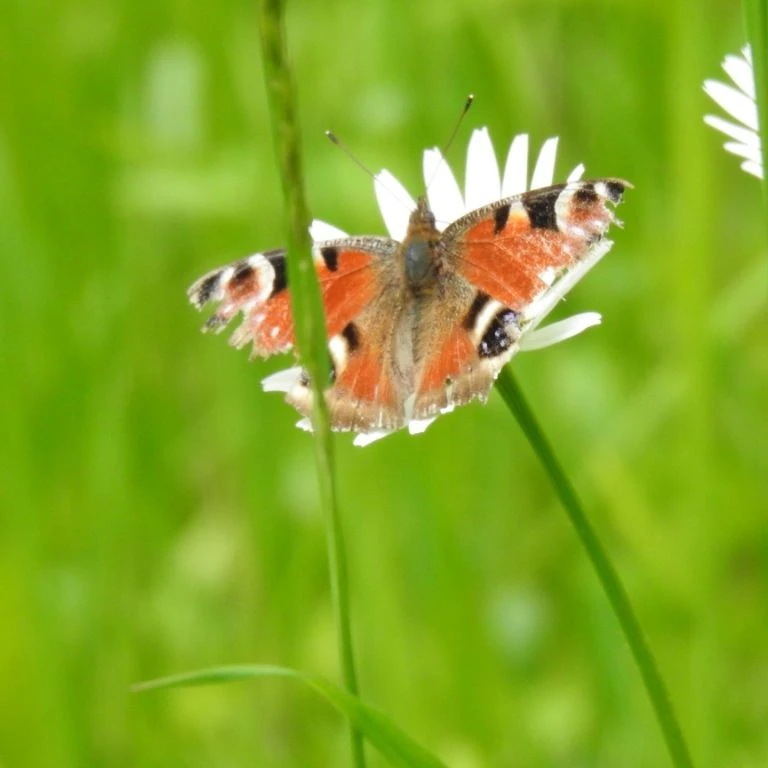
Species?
Aglais io
